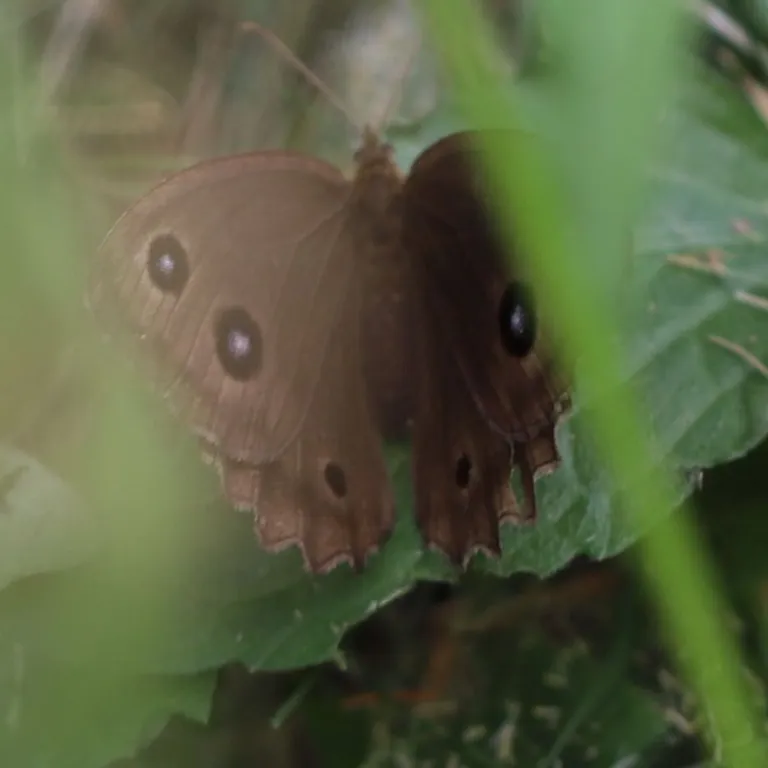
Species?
Minois dryas
